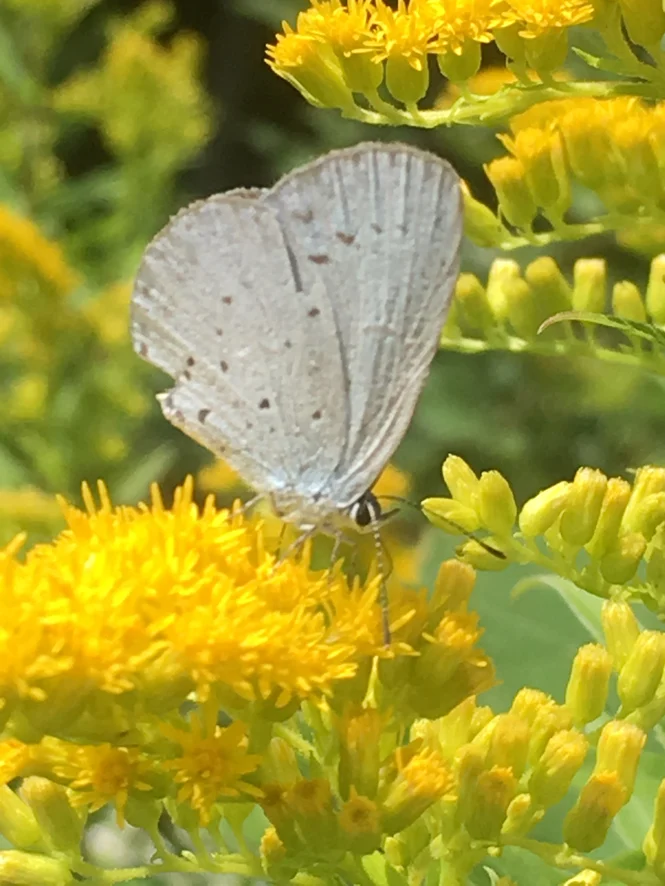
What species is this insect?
Celastrina argiolus
